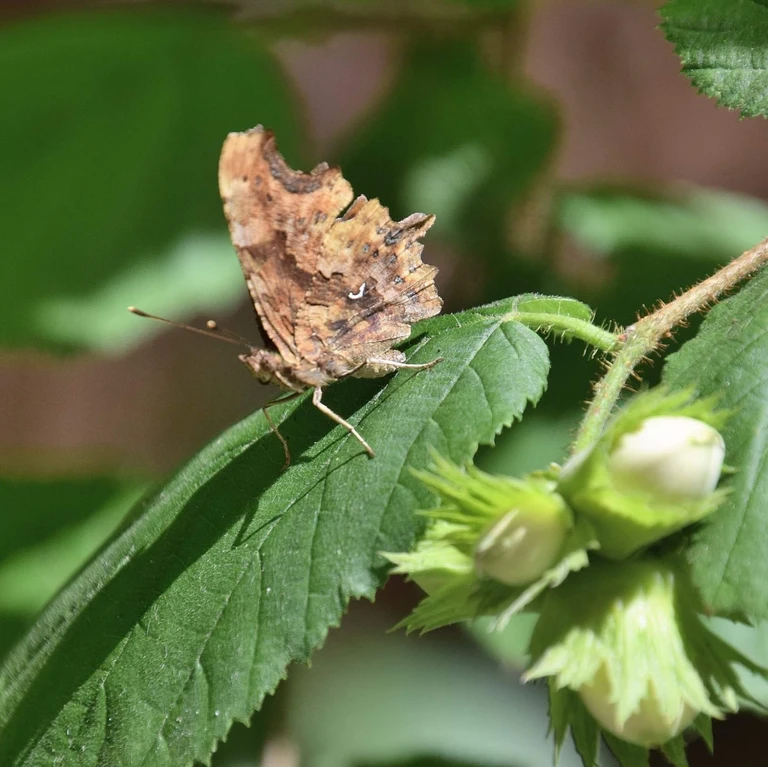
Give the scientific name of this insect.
Polygonia c-album
